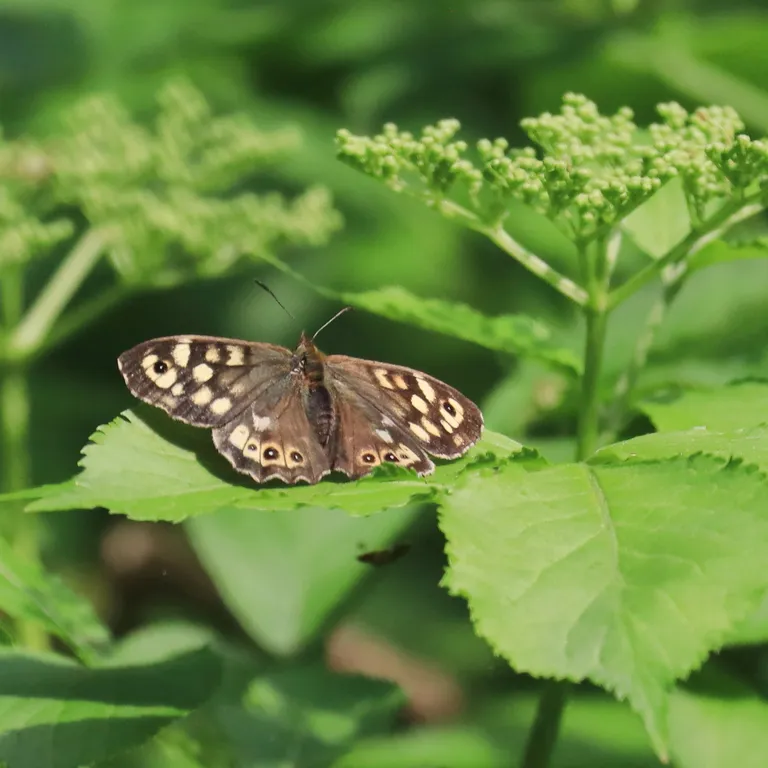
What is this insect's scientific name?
Pararge aegeria
